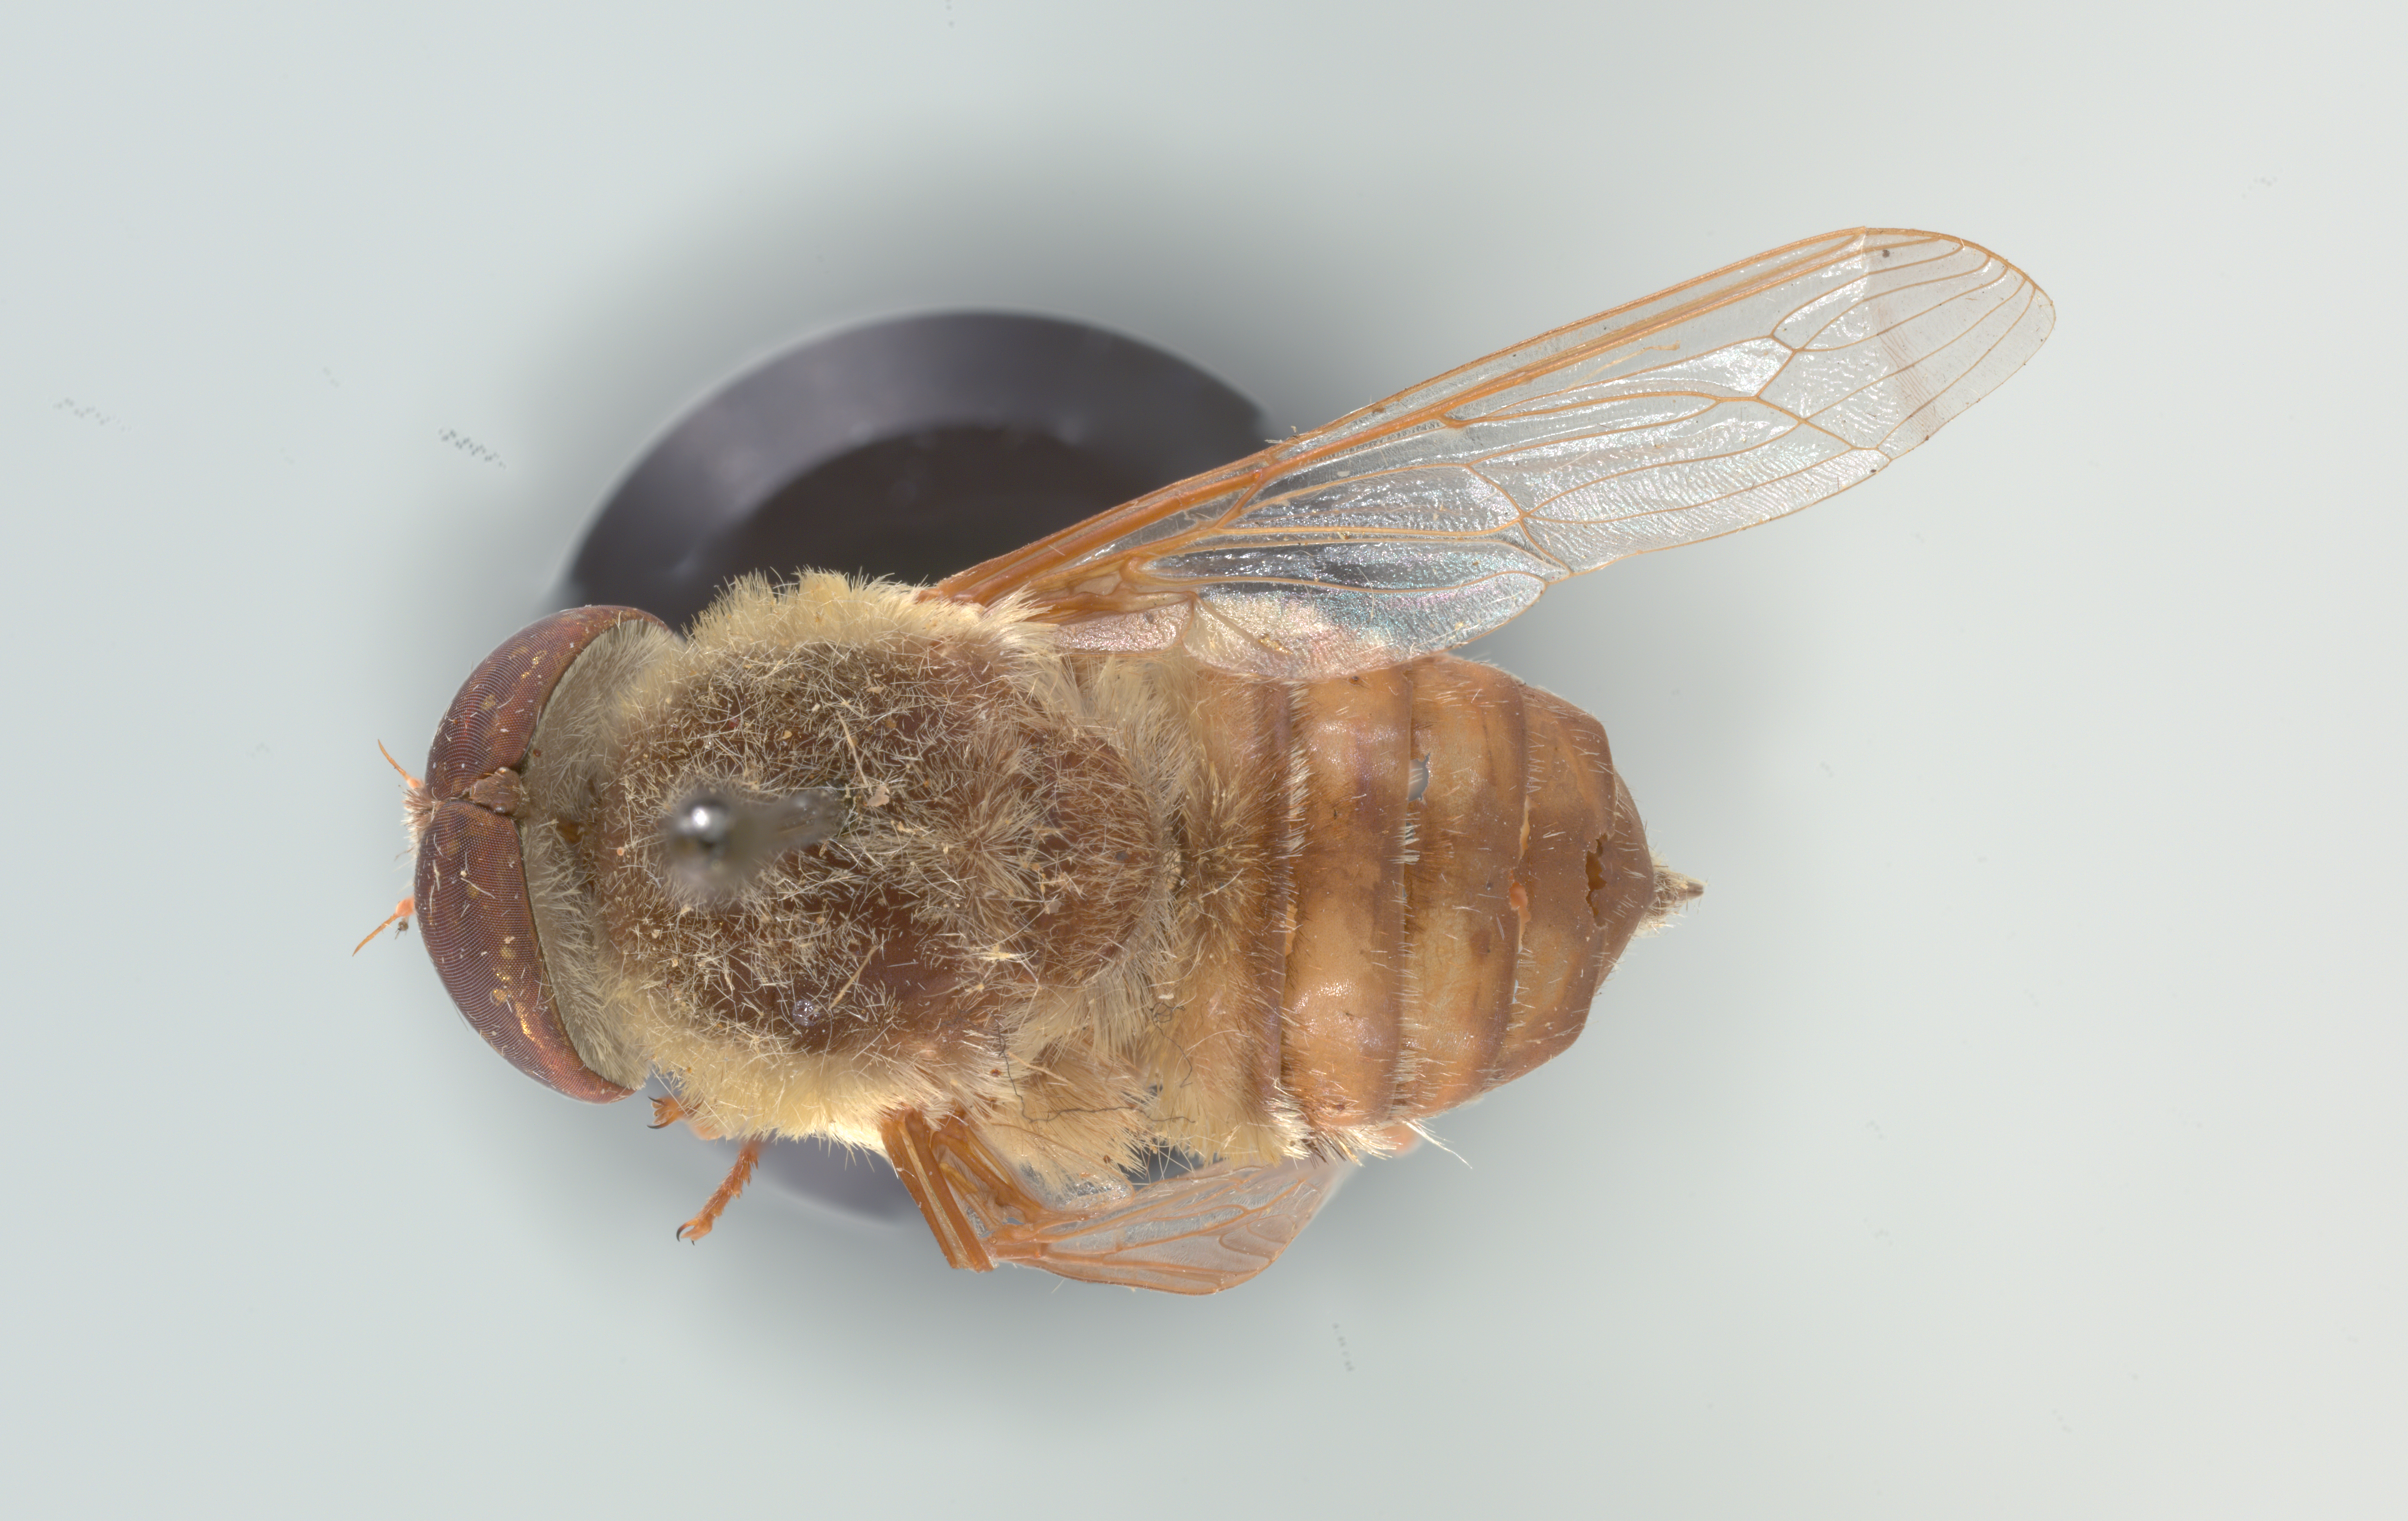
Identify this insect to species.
Neorhynchocephalus volaticus
